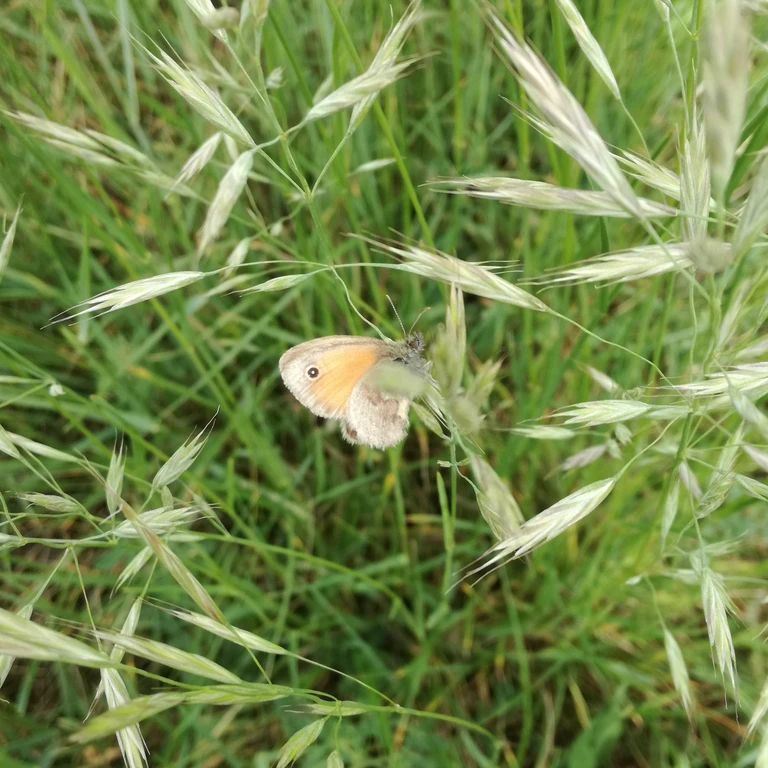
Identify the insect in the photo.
Coenonympha pamphilus
